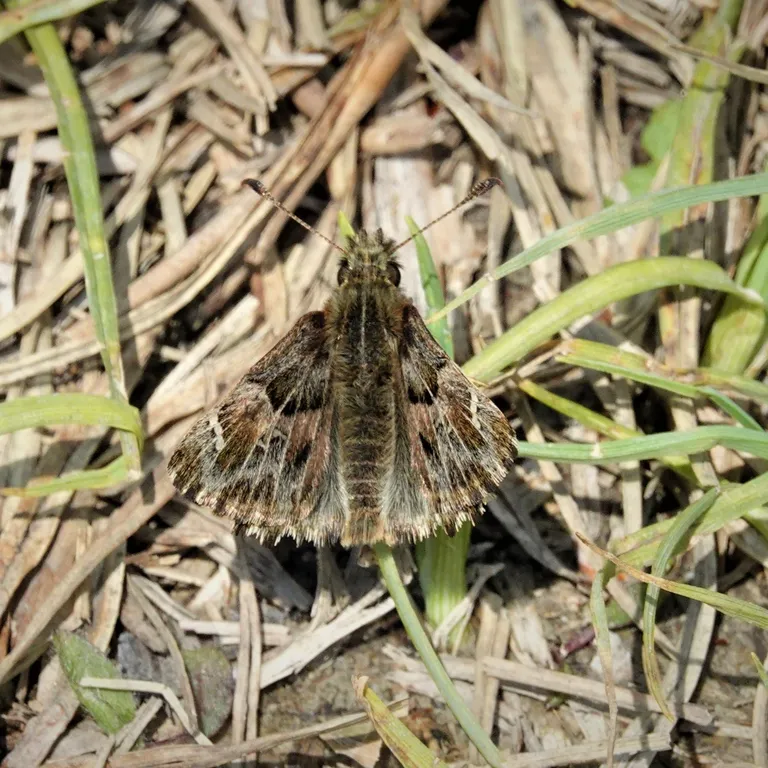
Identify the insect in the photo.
Carcharodus alceae
